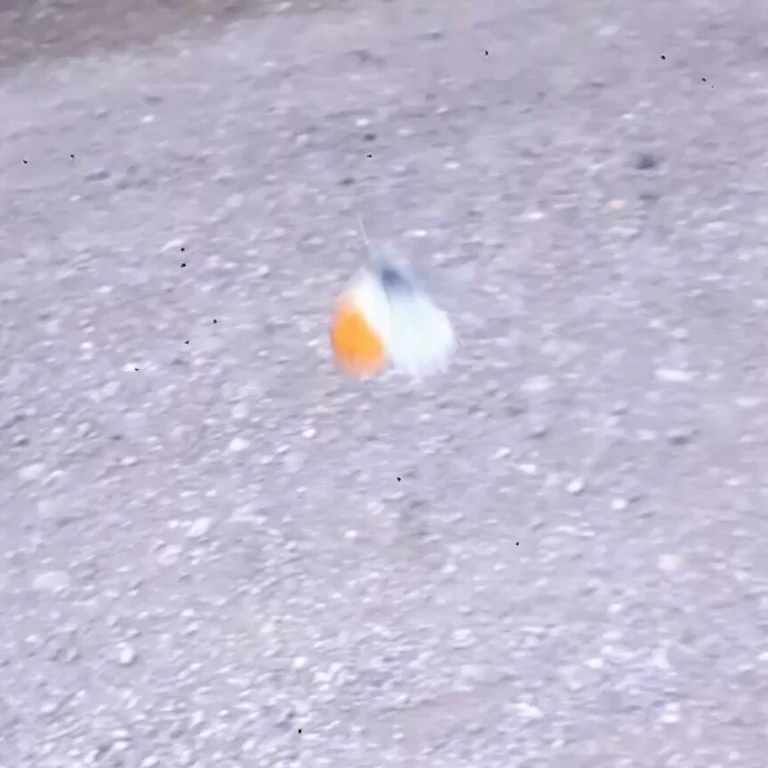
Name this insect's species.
Anthocharis cardamines
